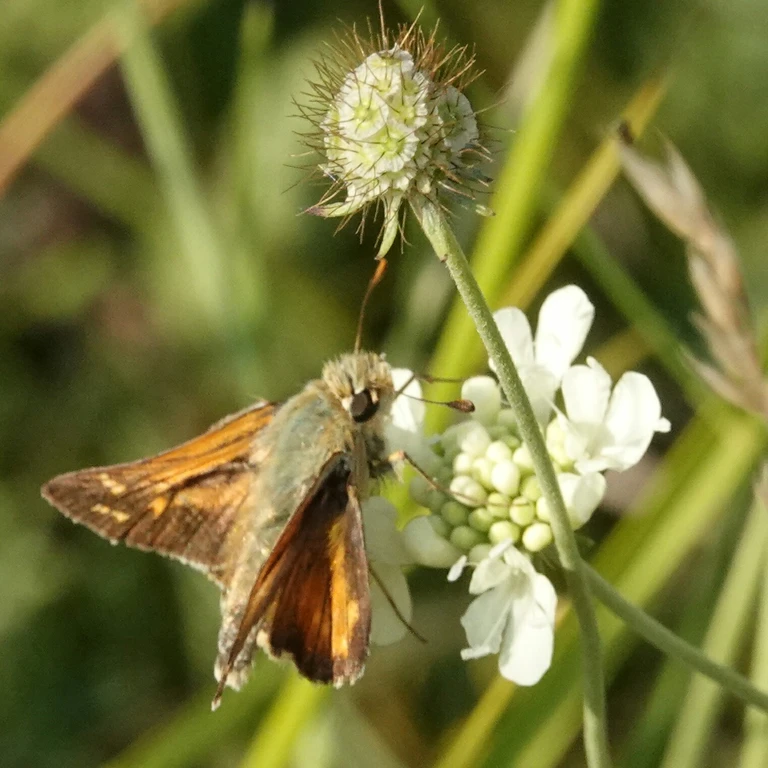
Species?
Hesperia comma
